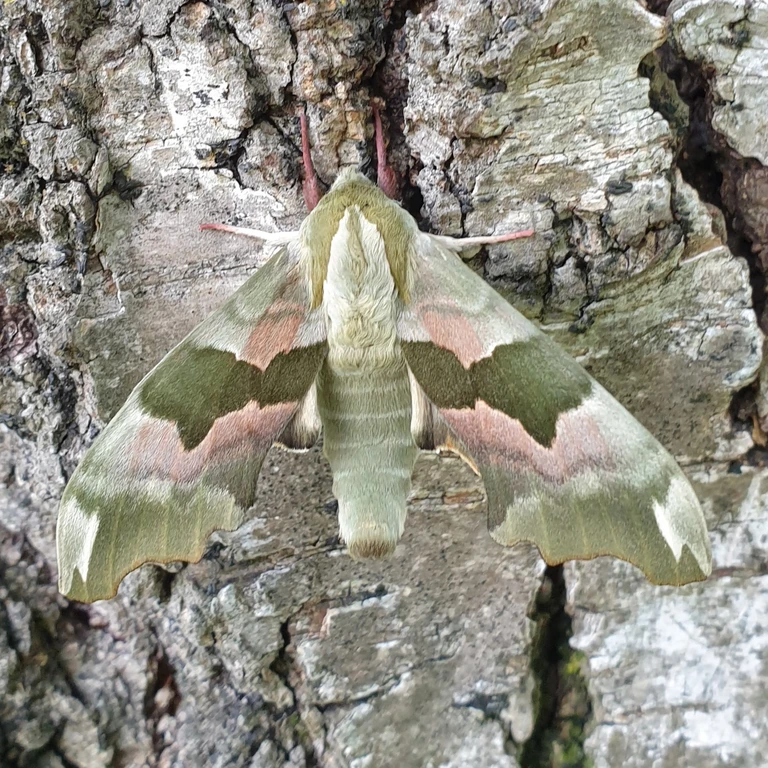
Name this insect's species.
Mimas tiliae
